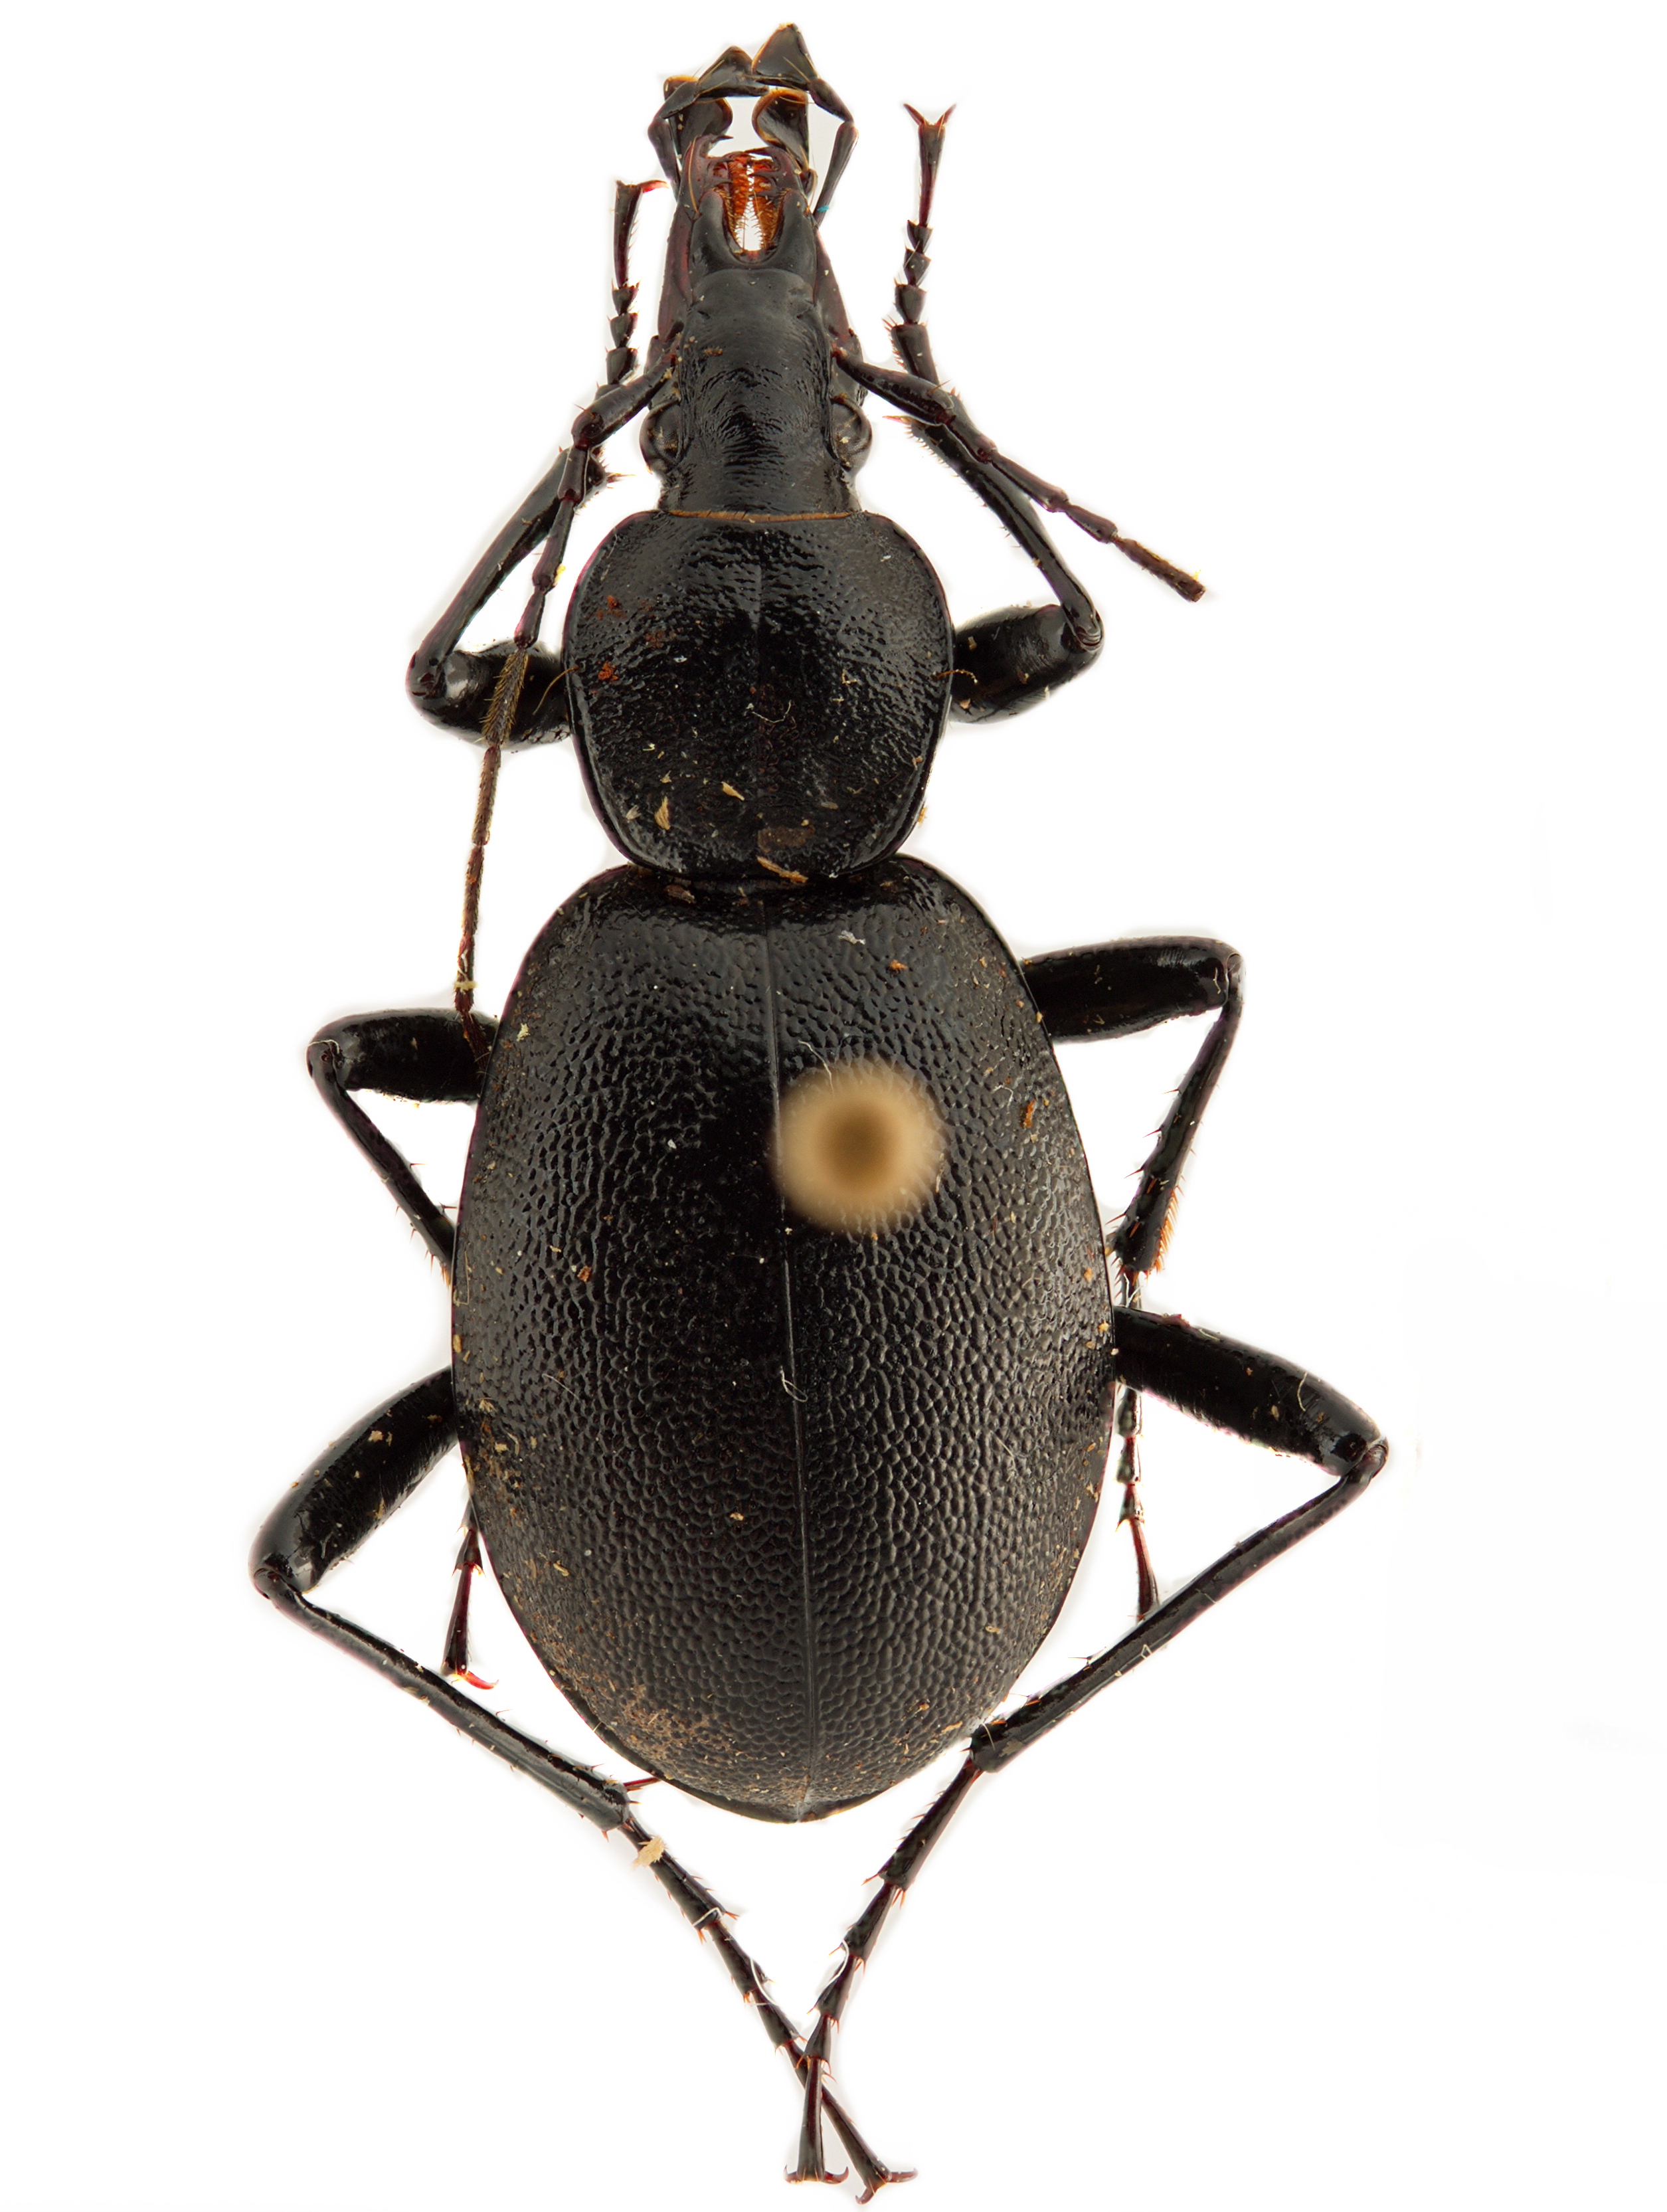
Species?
Cychrus caraboides (also Cychrus rostratus)
